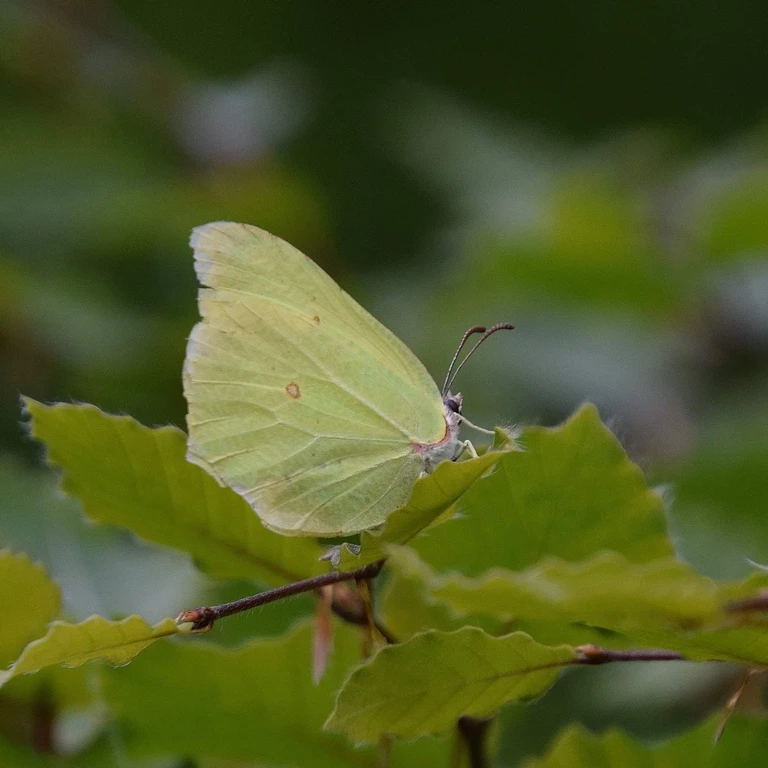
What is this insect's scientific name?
Gonepteryx rhamni
